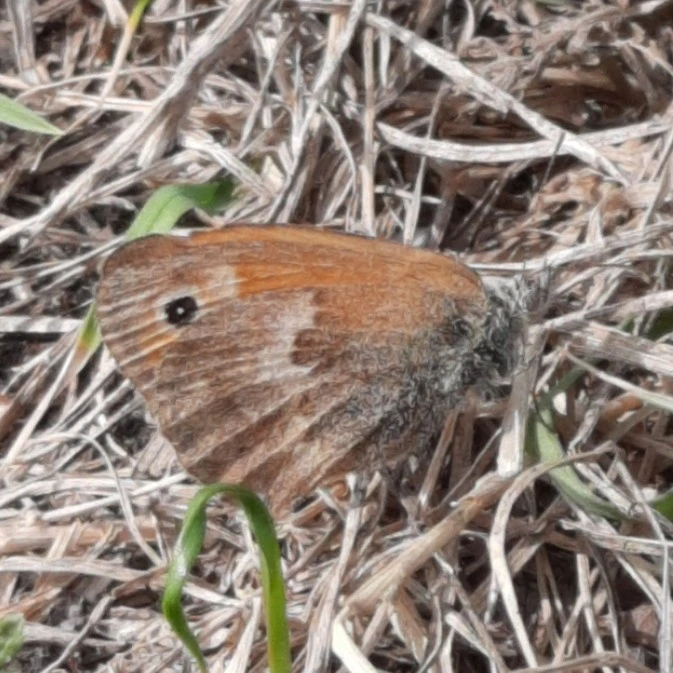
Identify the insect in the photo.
Coenonympha pamphilus
